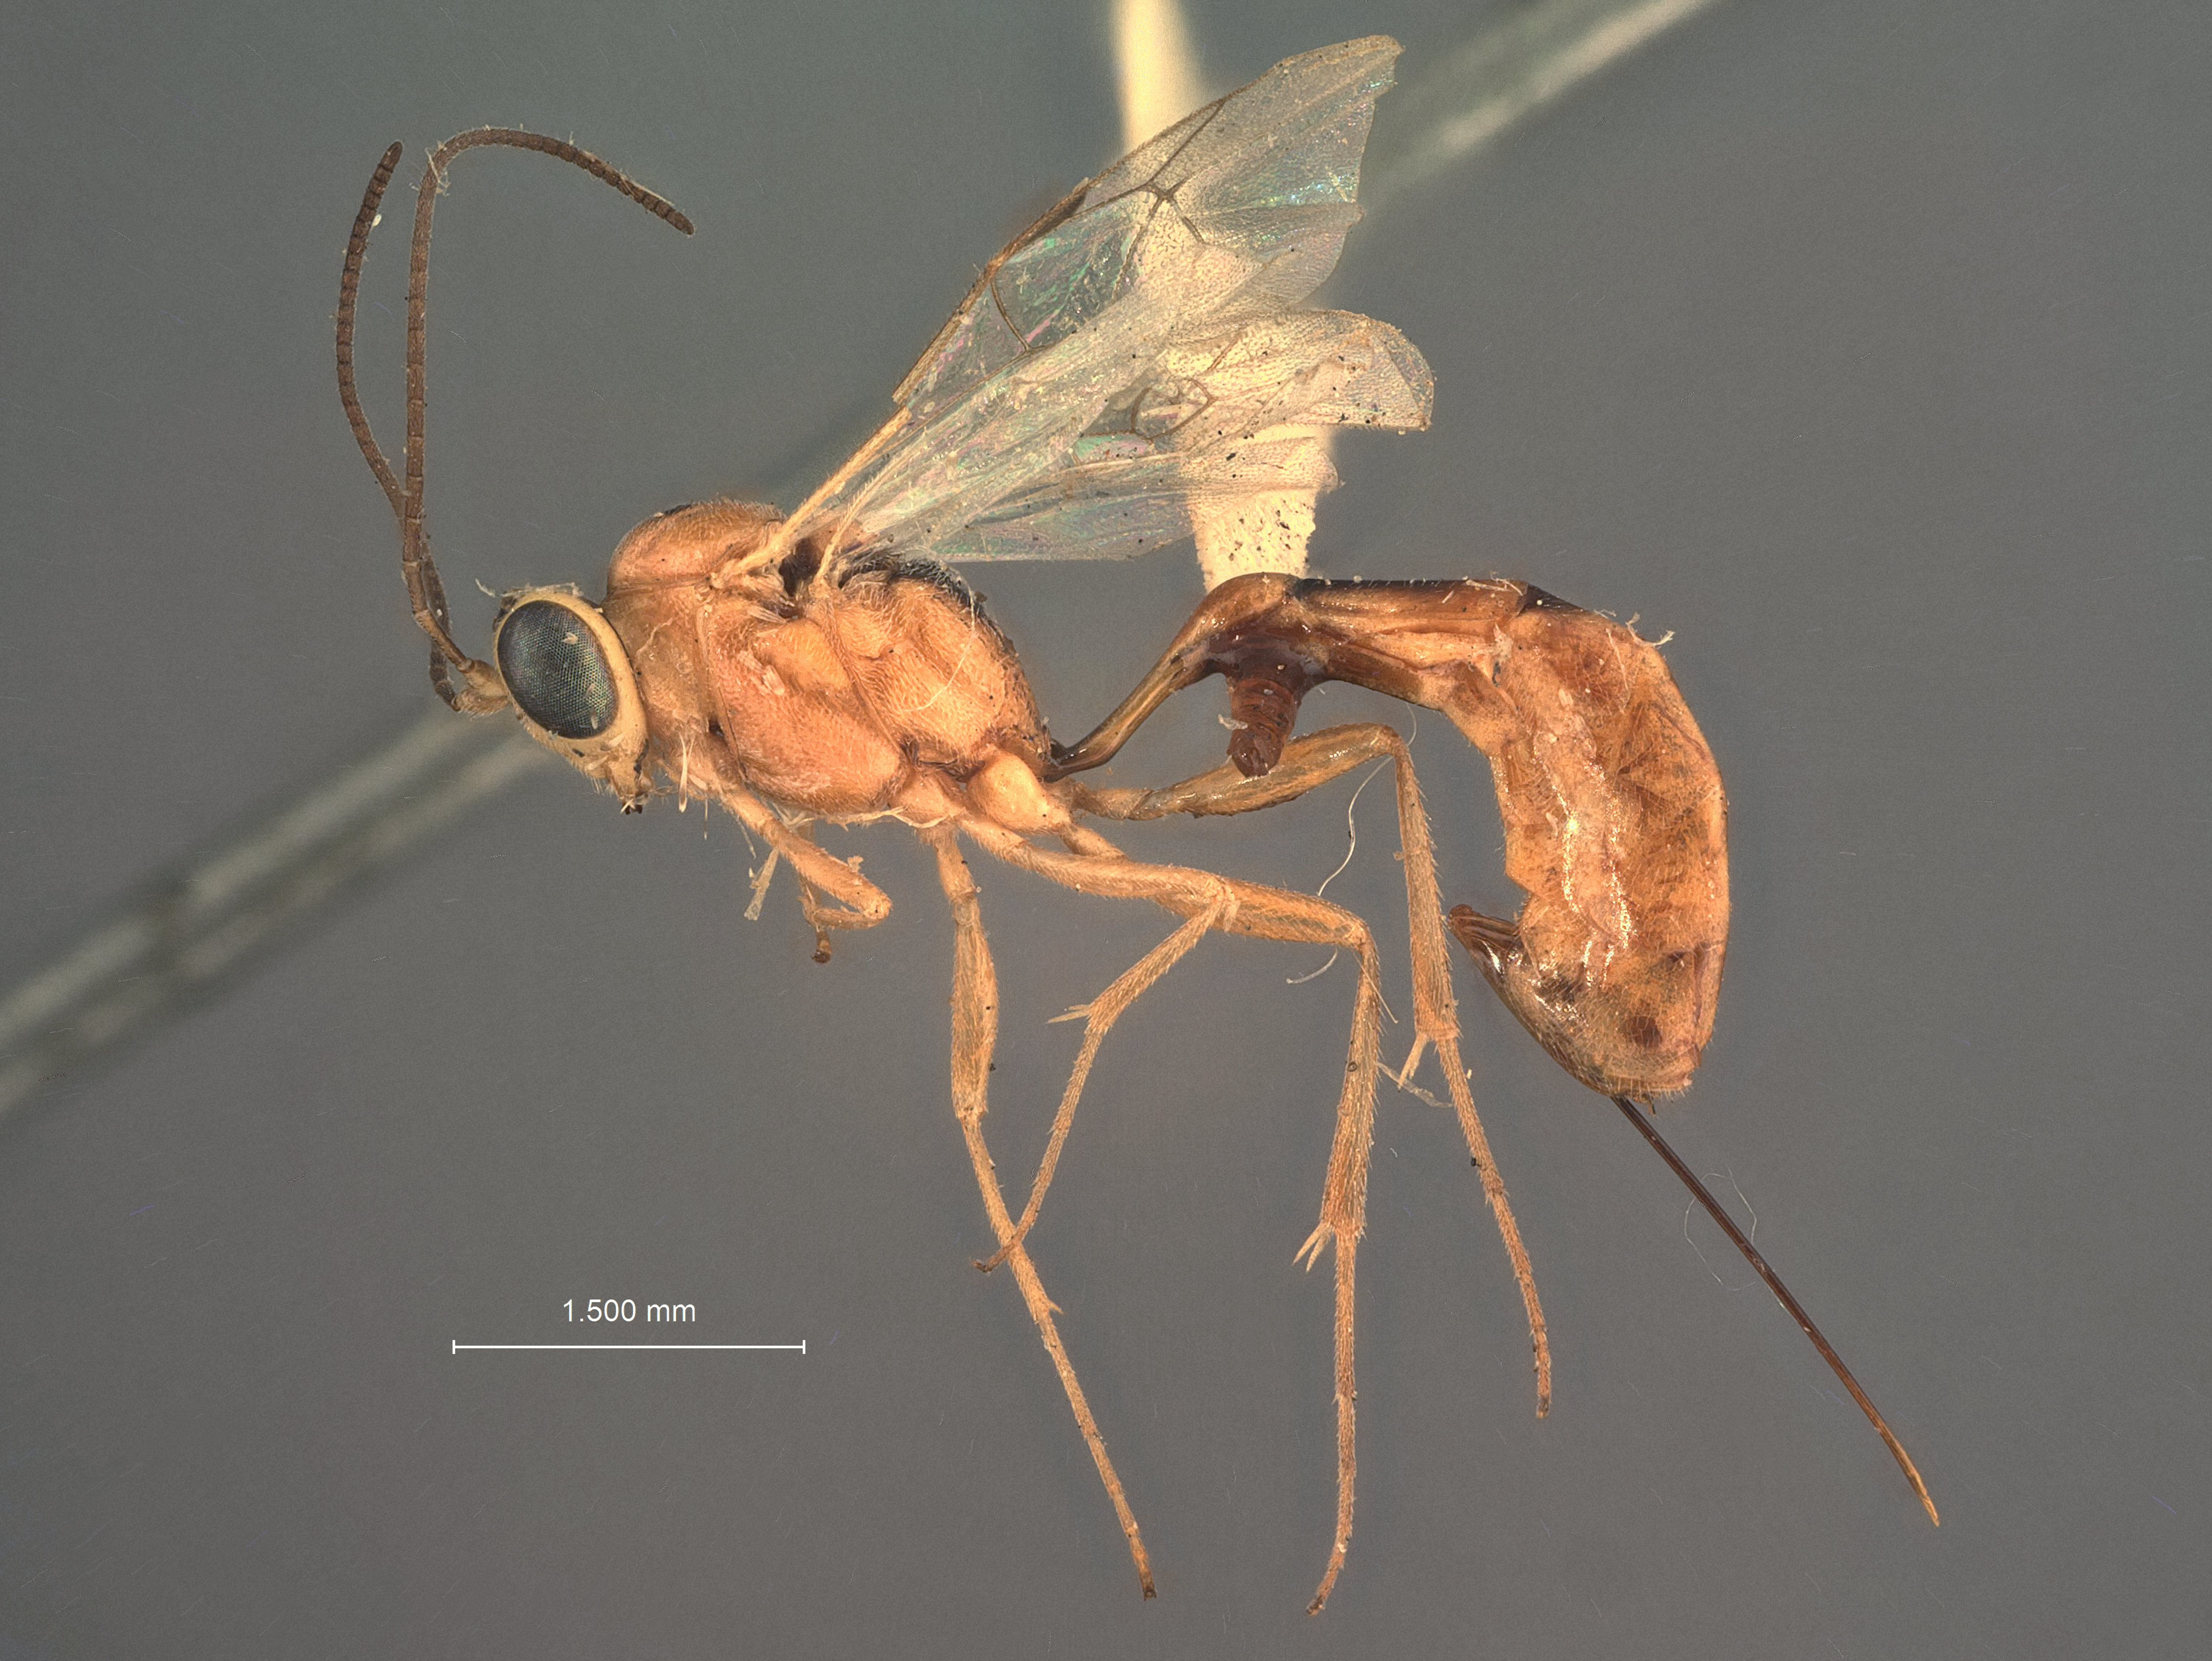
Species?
Cremastus flaviceps
